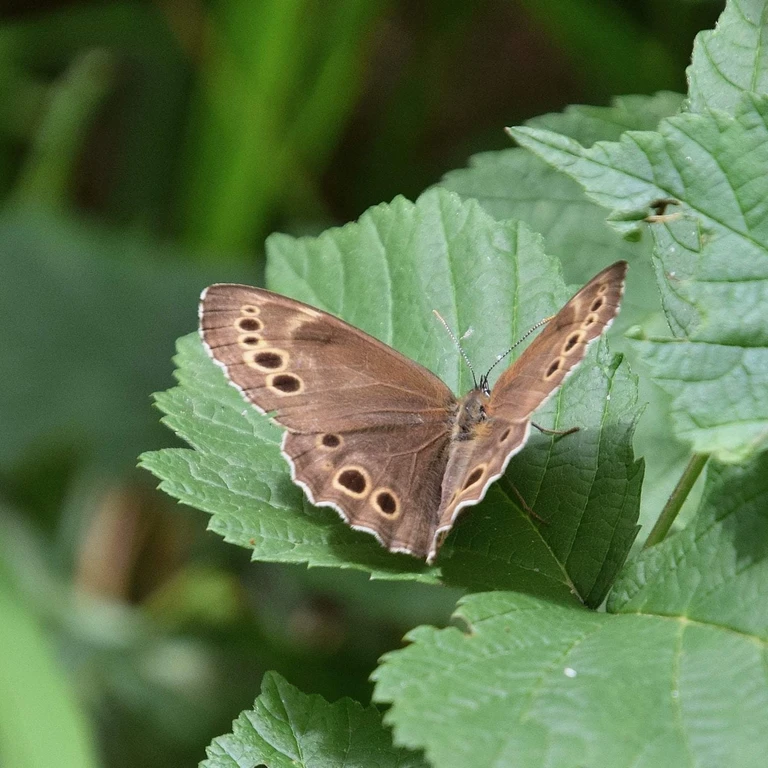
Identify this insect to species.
Lopinga achine (also Pararge achine)
